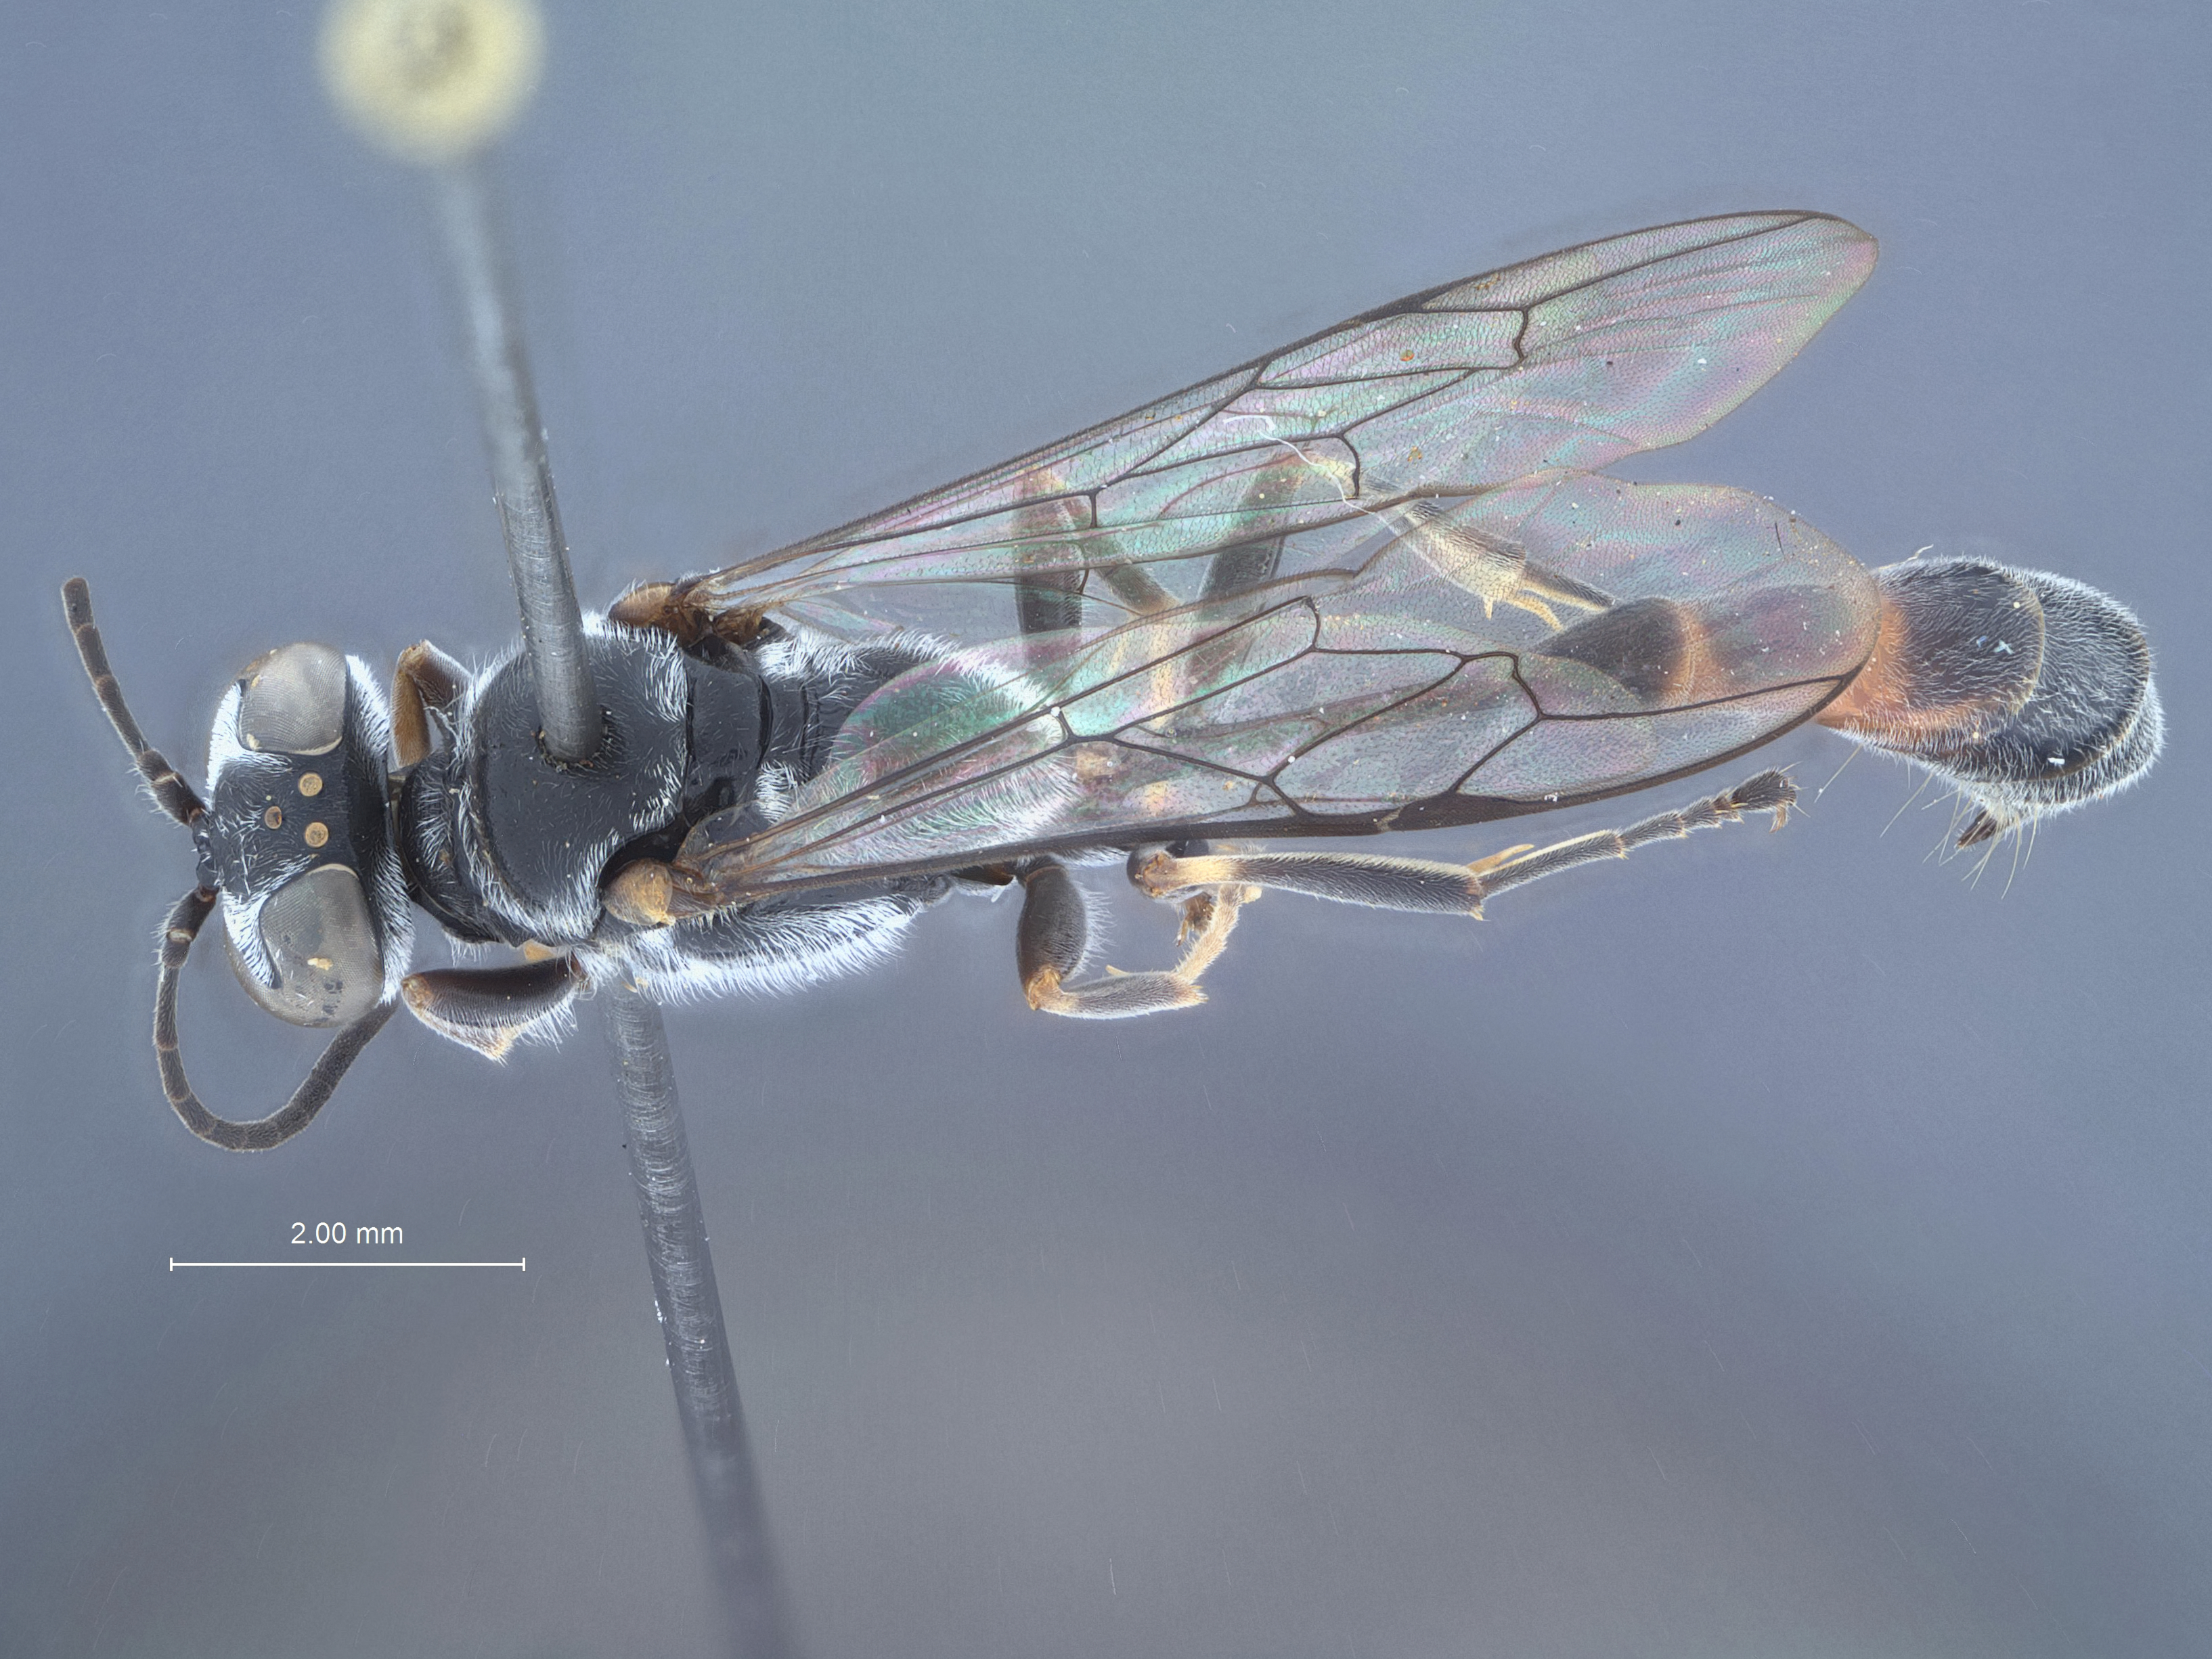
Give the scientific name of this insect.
Trypoxylon fruiticicola
